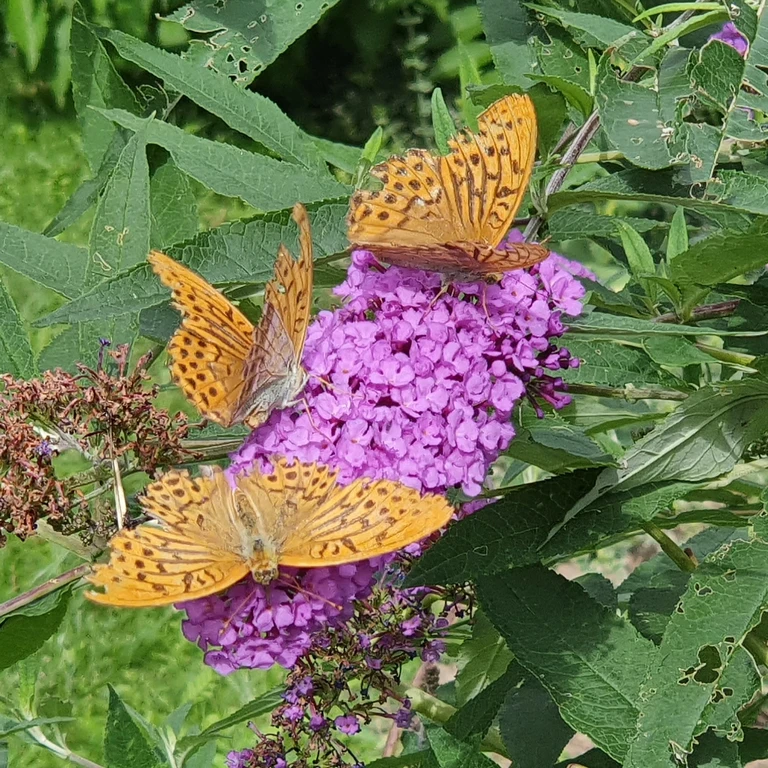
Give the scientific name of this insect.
Argynnis paphia
